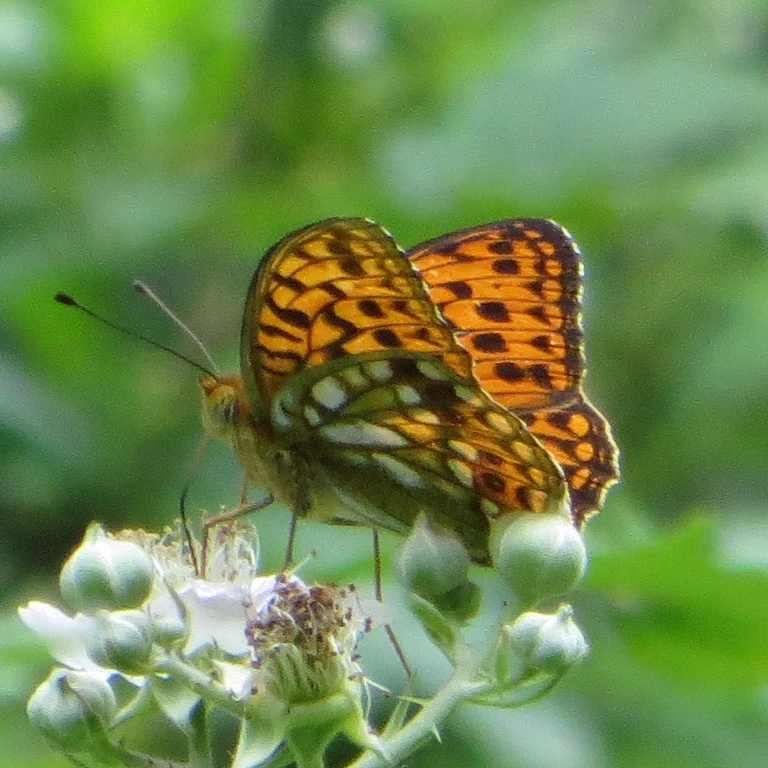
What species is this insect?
Fabriciana adippe
